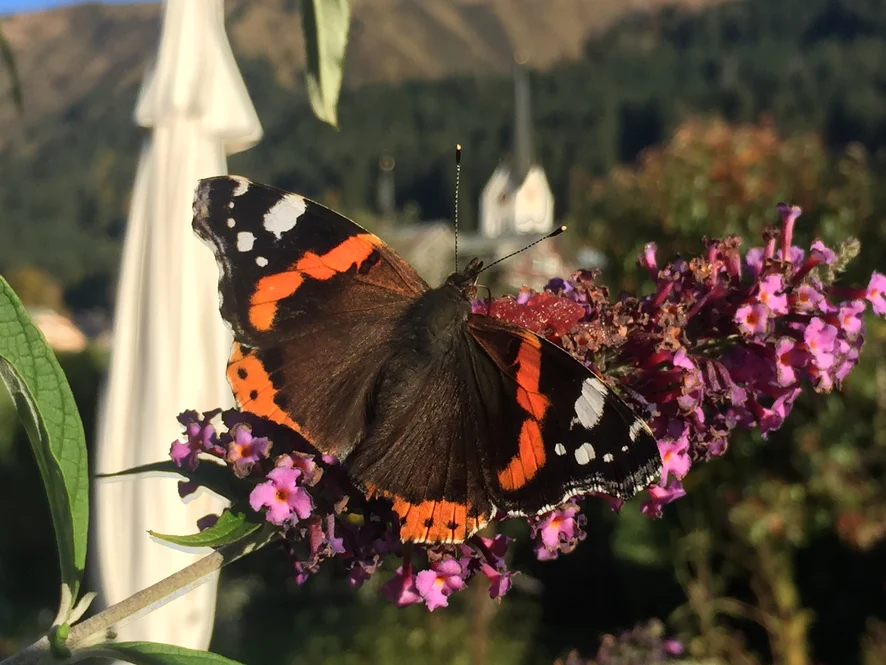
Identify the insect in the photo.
Vanessa atalanta
